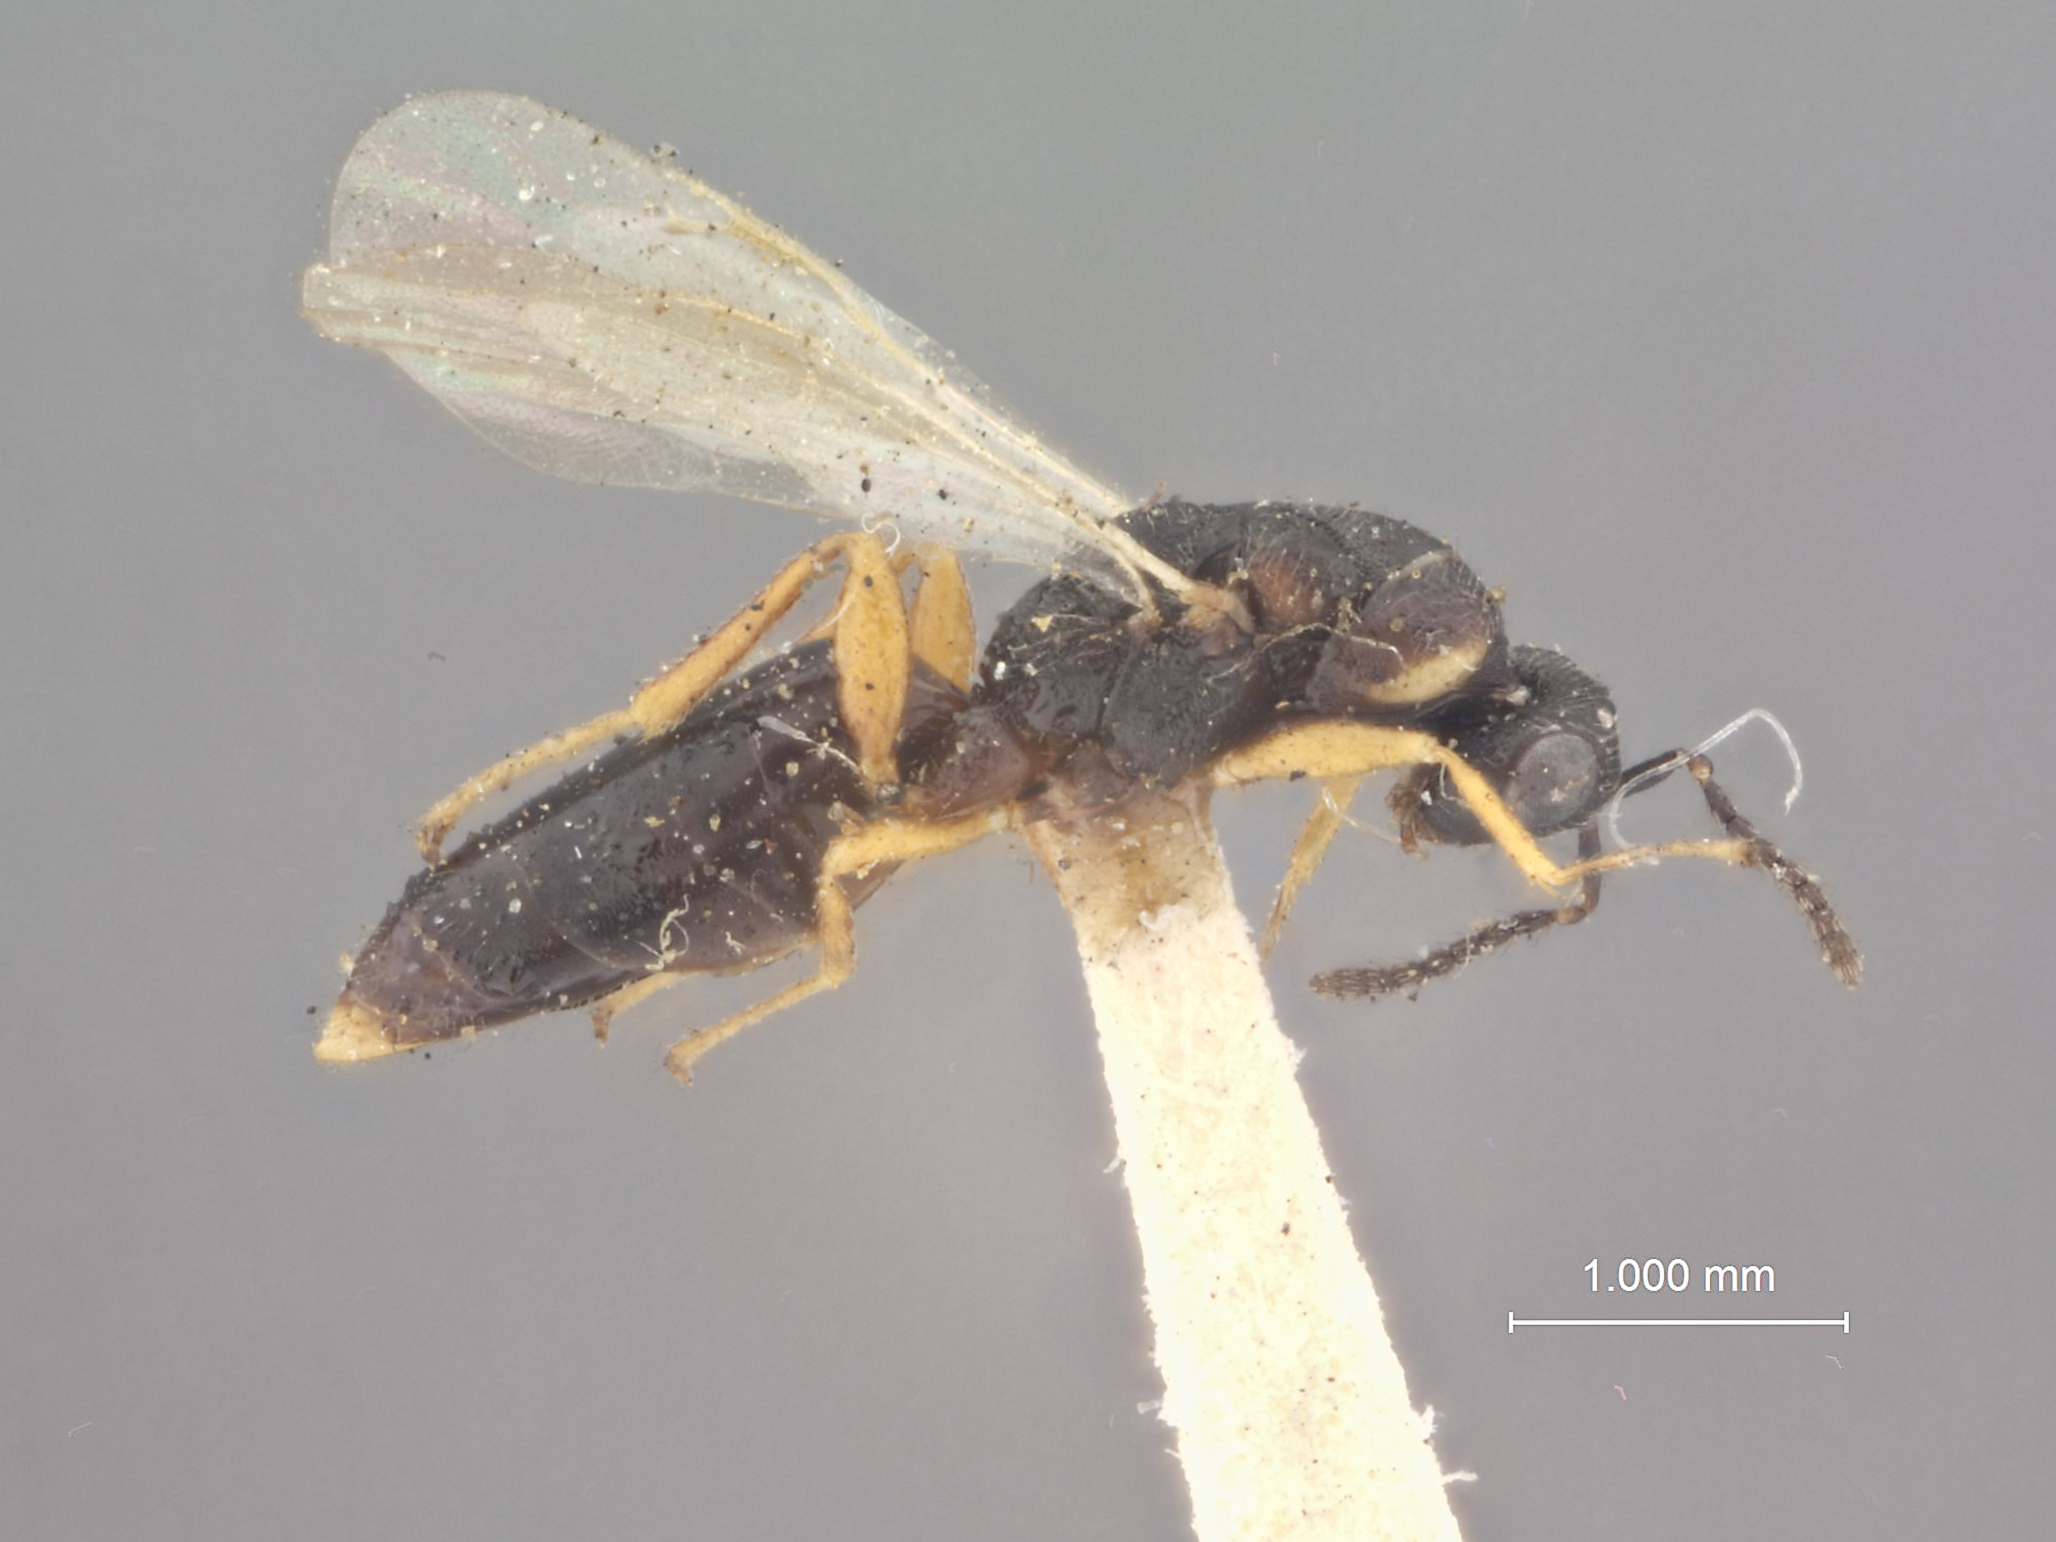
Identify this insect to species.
Harmolita rufipes
